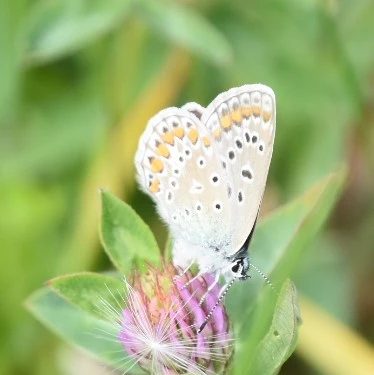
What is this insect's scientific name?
Polyommatus icarus
